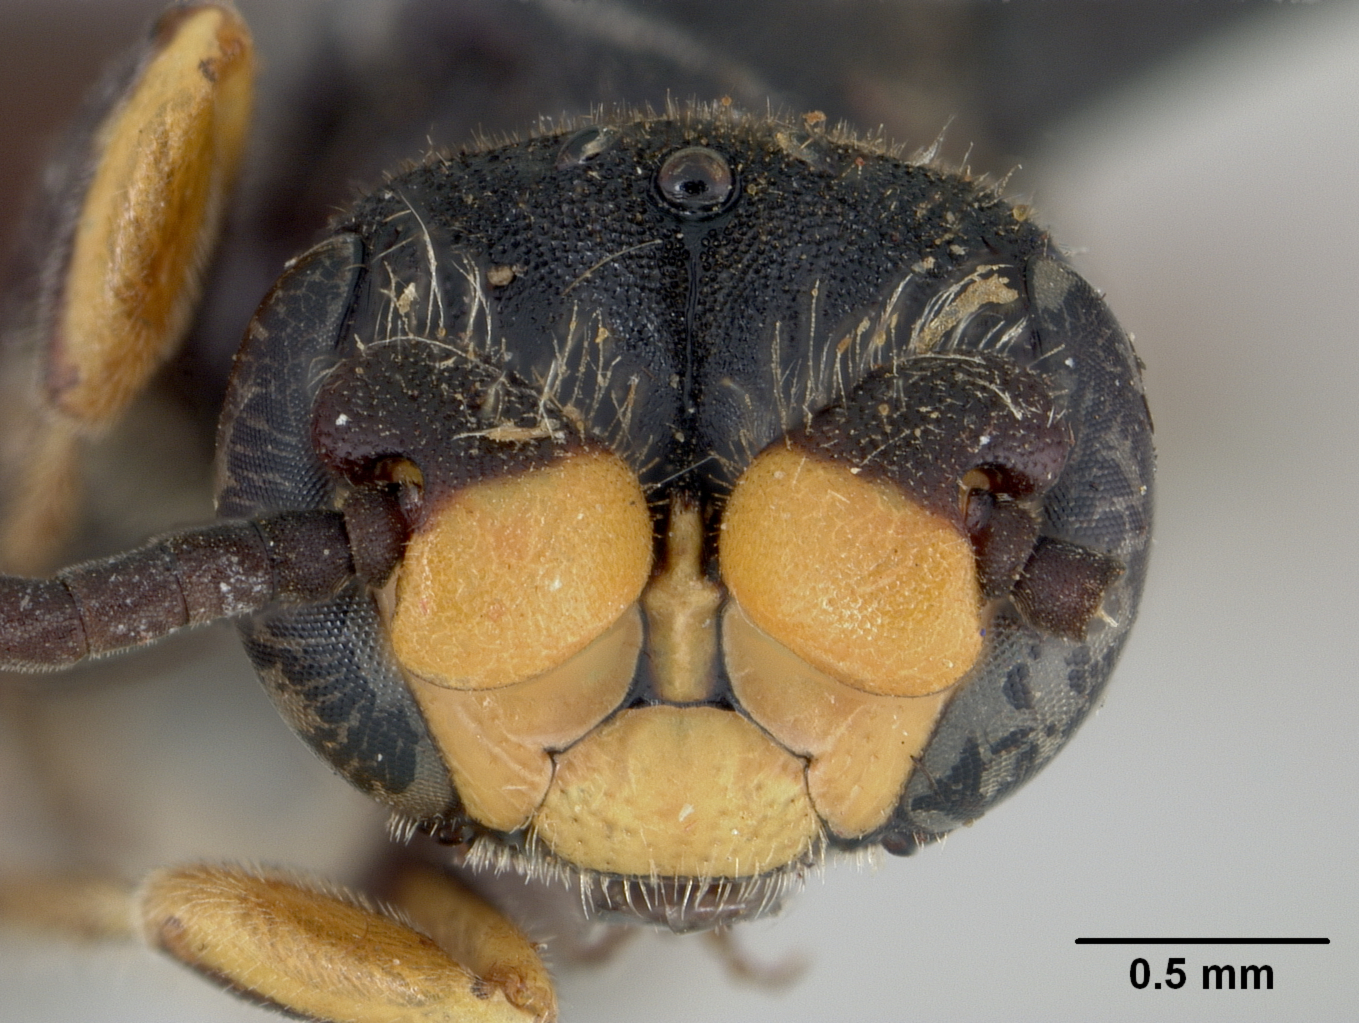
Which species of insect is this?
Hylaeus nunenmacheri
